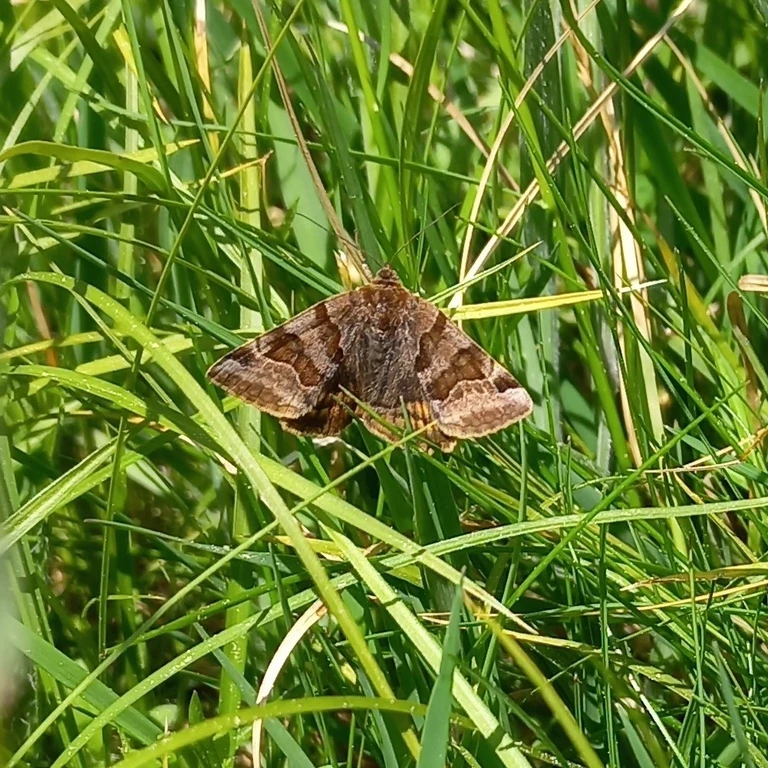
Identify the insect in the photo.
Euclidia glyphica
